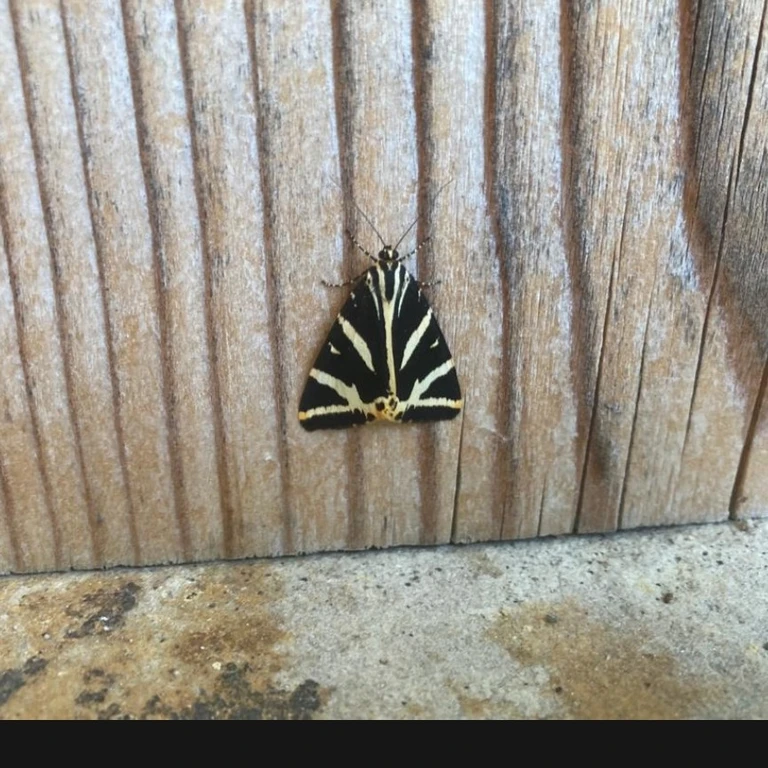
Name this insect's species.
Euplagia quadripunctaria
